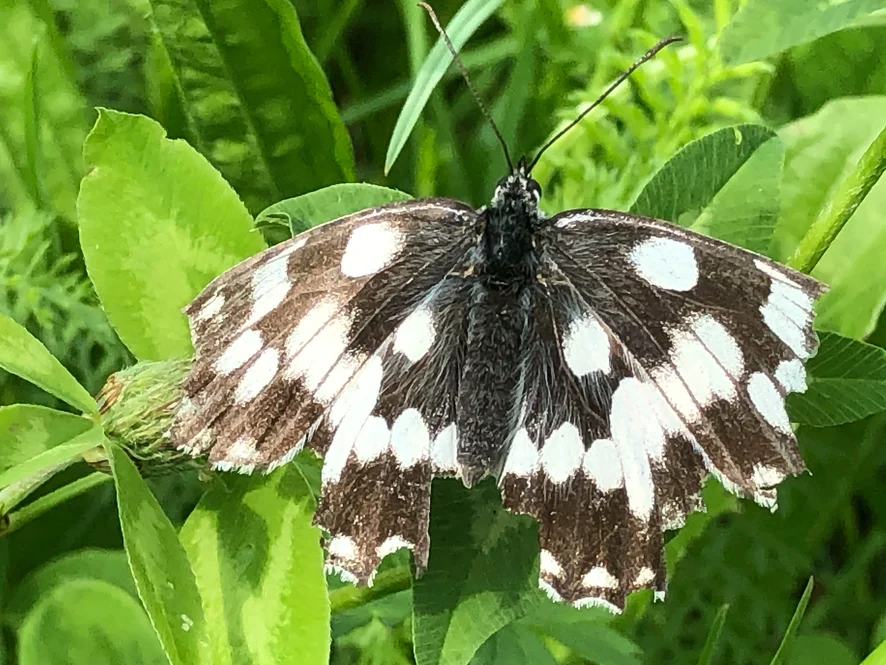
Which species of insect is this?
Melanargia galathea
